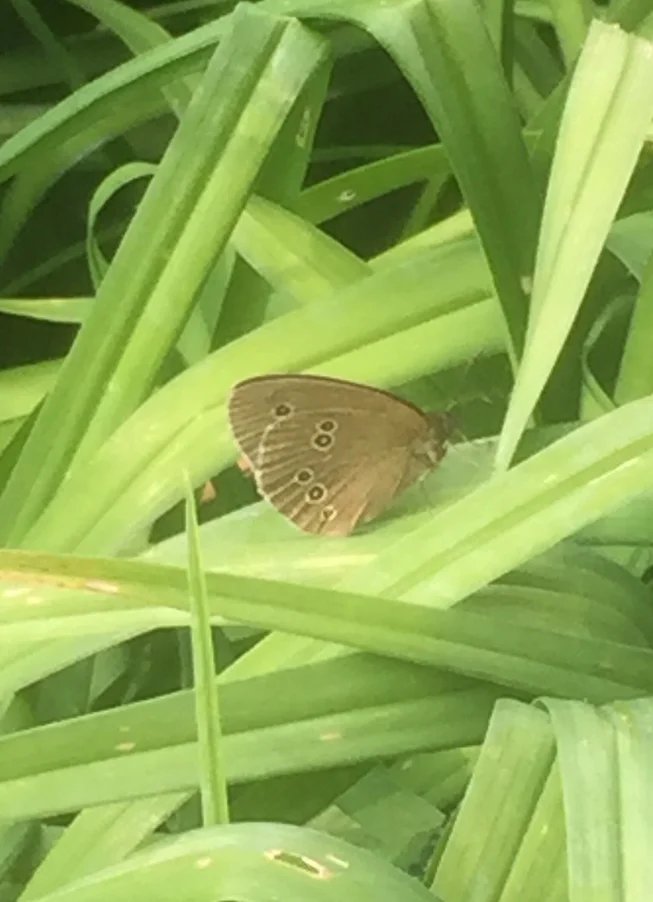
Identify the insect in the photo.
Aphantopus hyperantus
